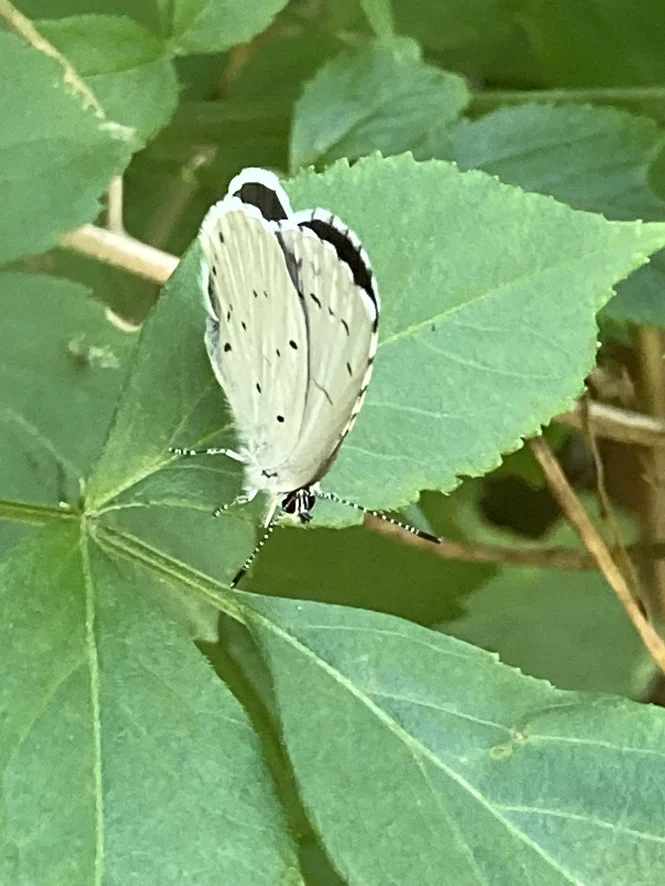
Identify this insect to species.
Celastrina argiolus
